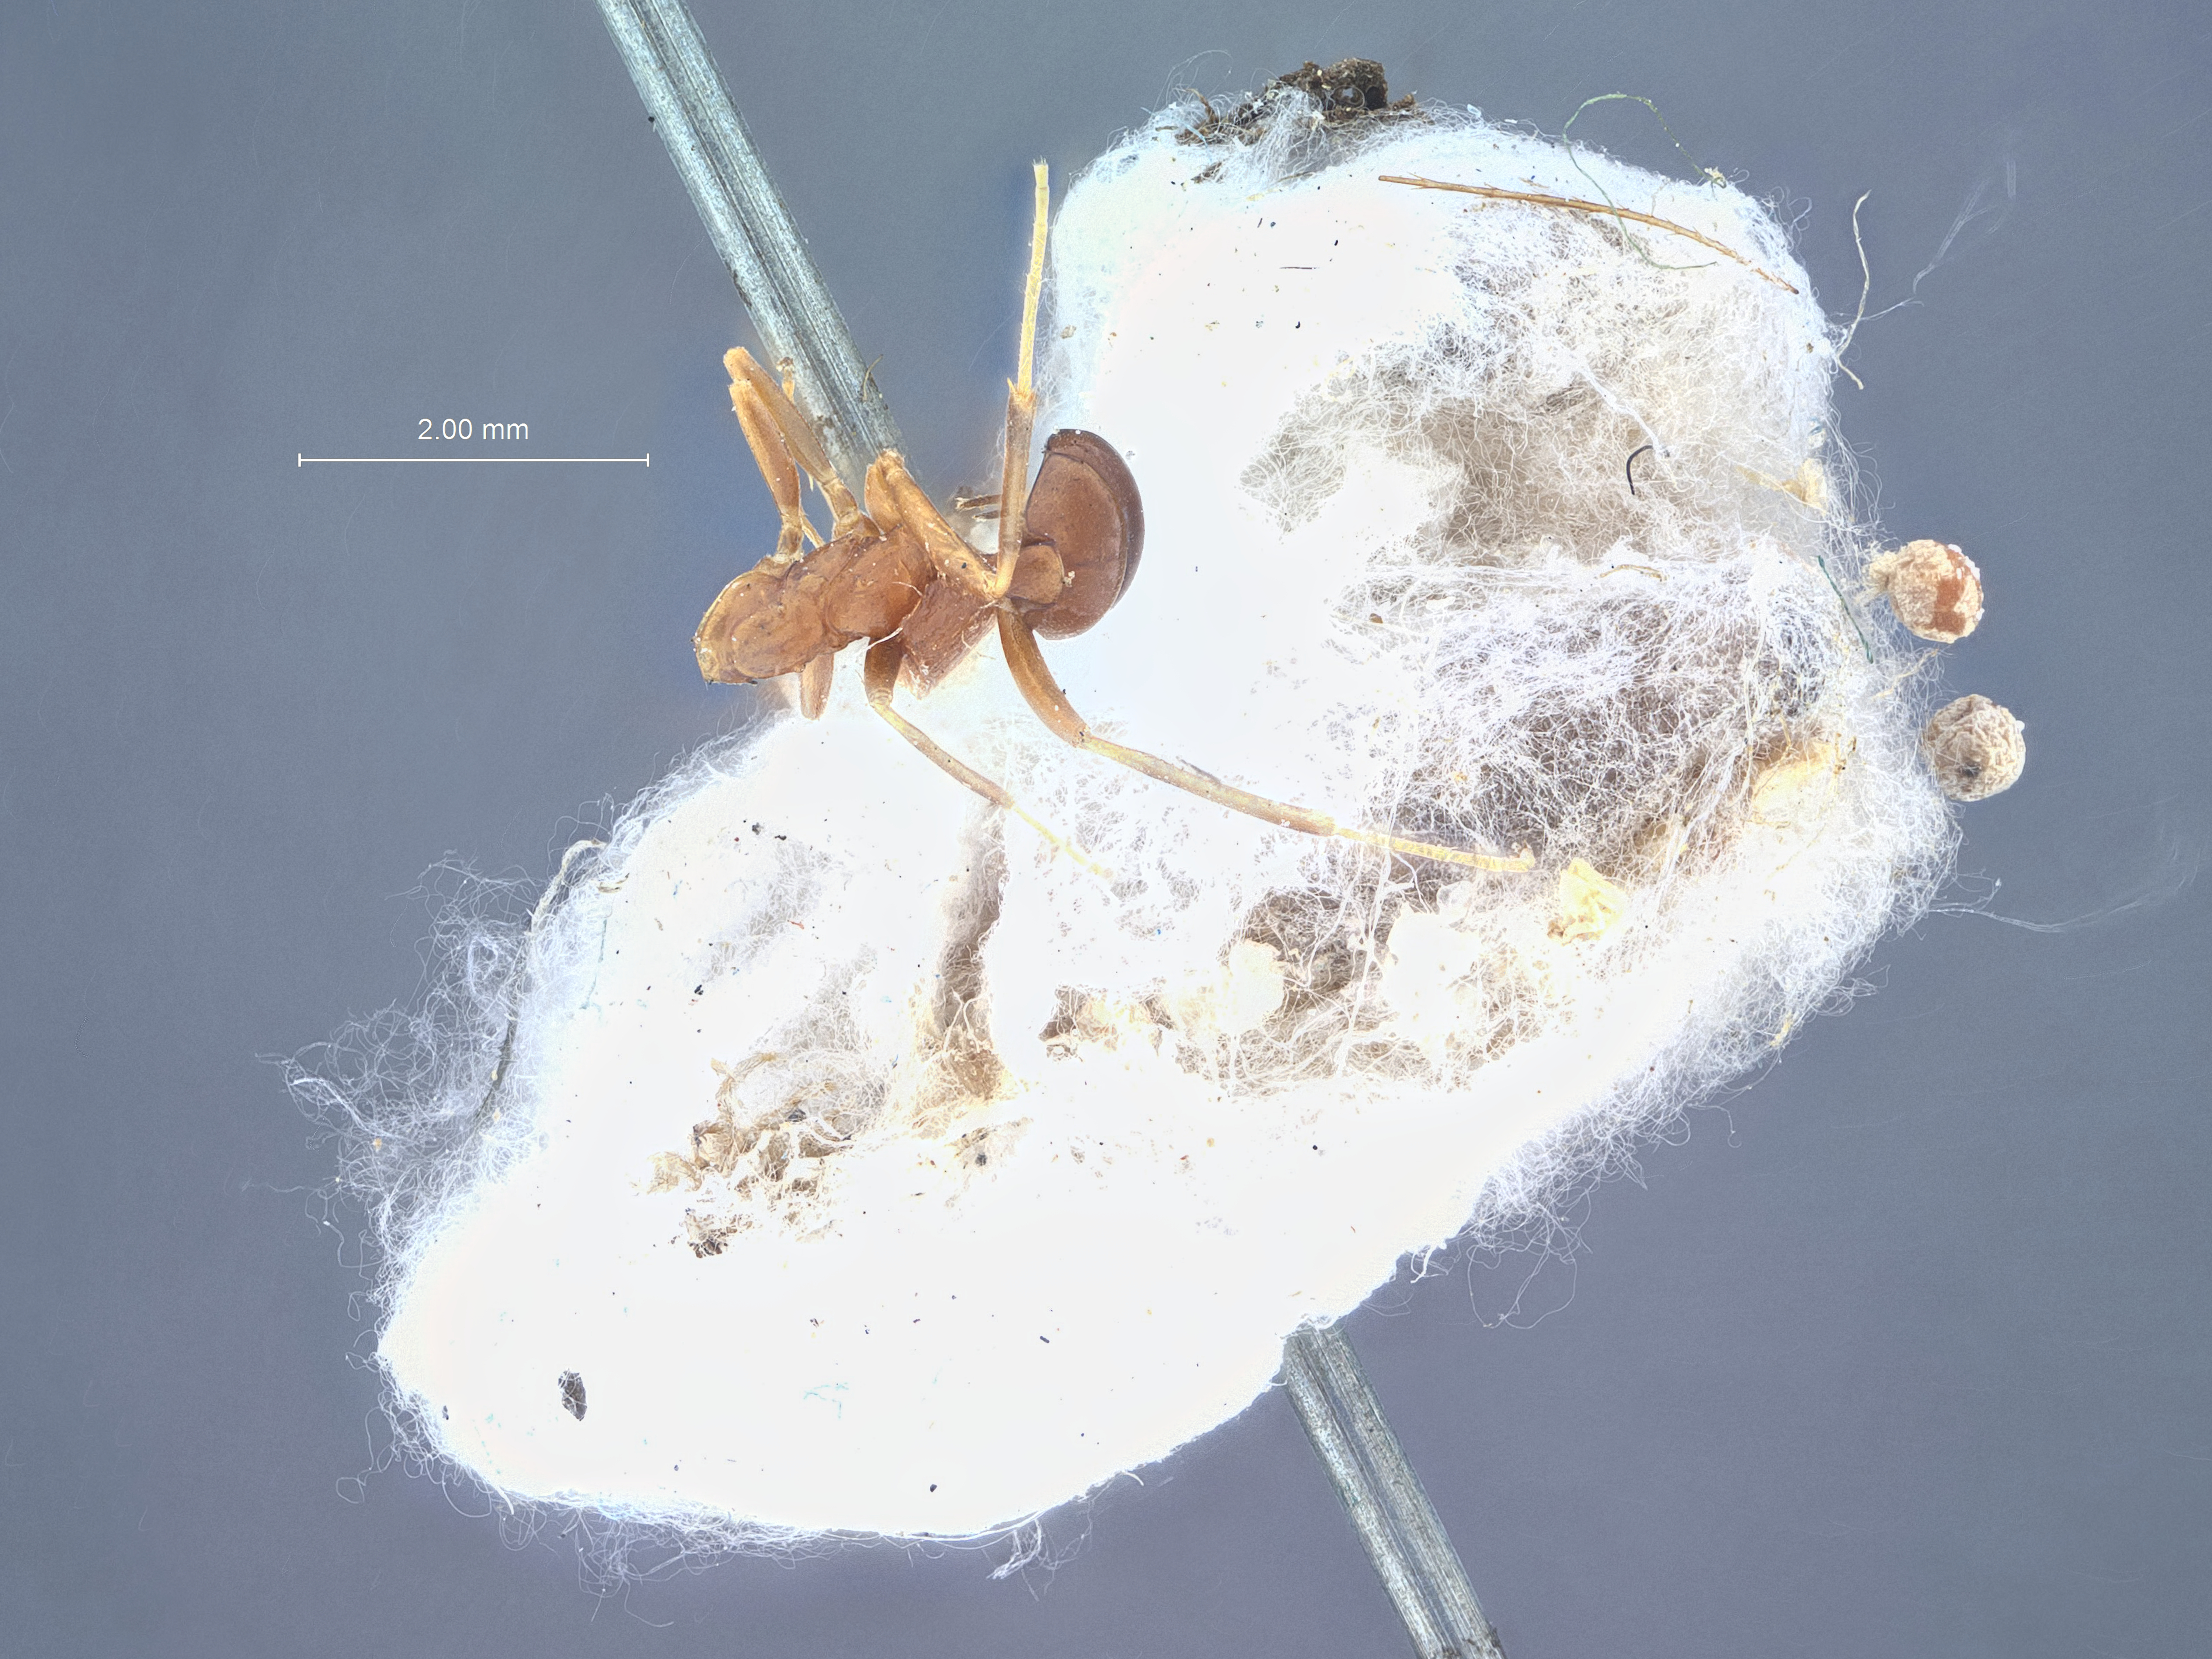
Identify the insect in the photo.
Pezomachus similis
